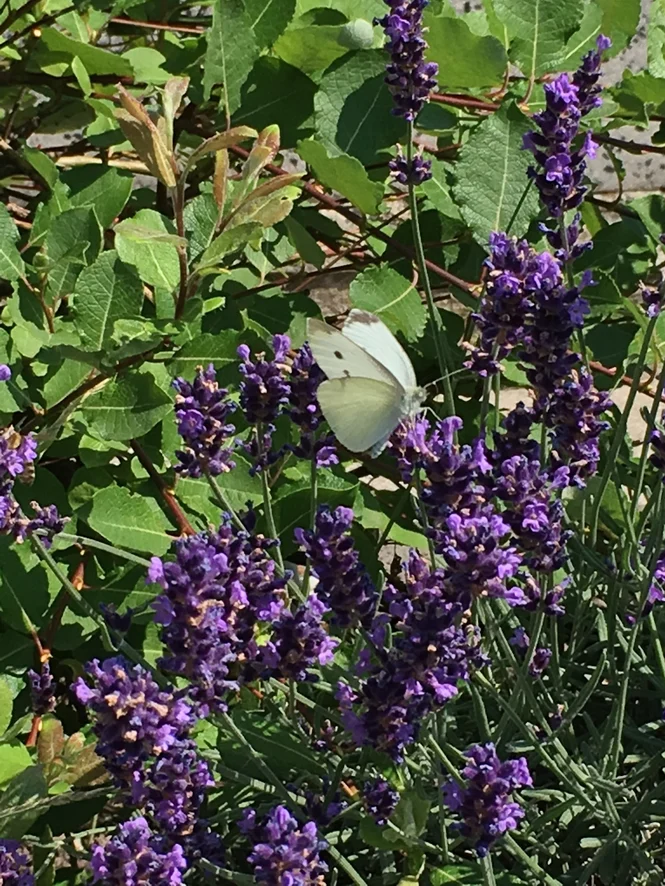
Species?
Pieris rapae
